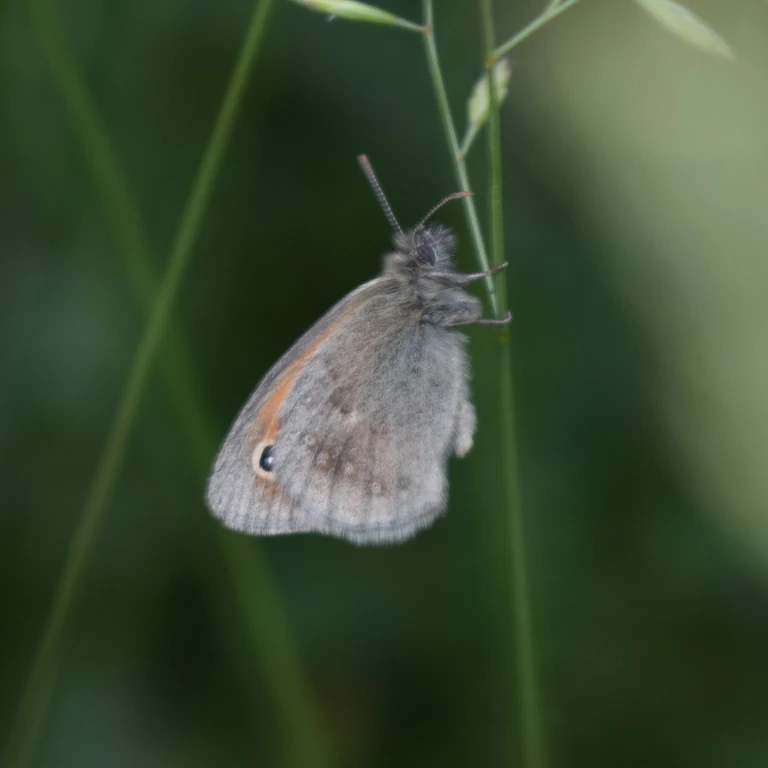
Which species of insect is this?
Coenonympha pamphilus
